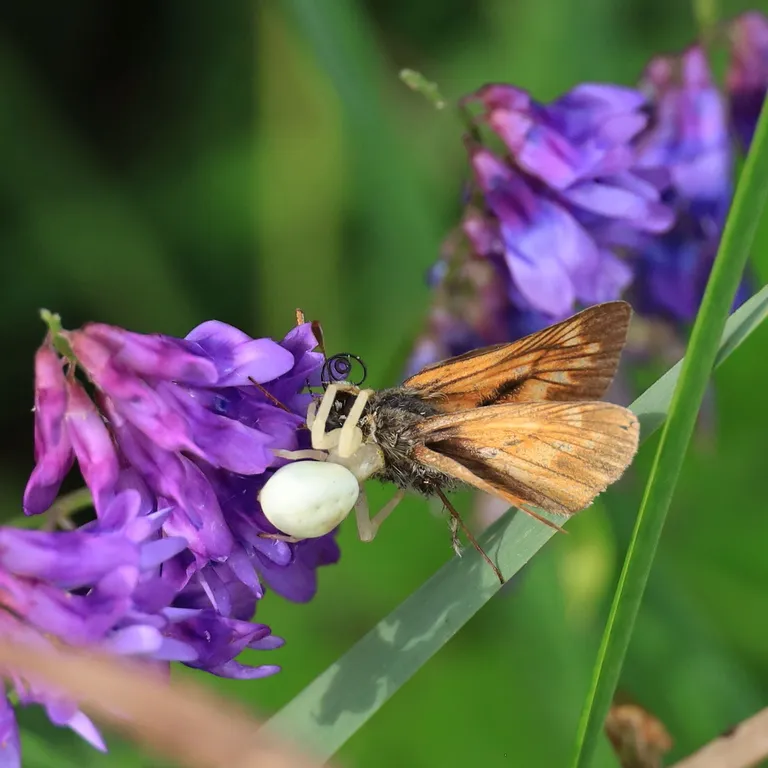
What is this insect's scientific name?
Ochlodes sylvanus (also Ochlodes venata)
